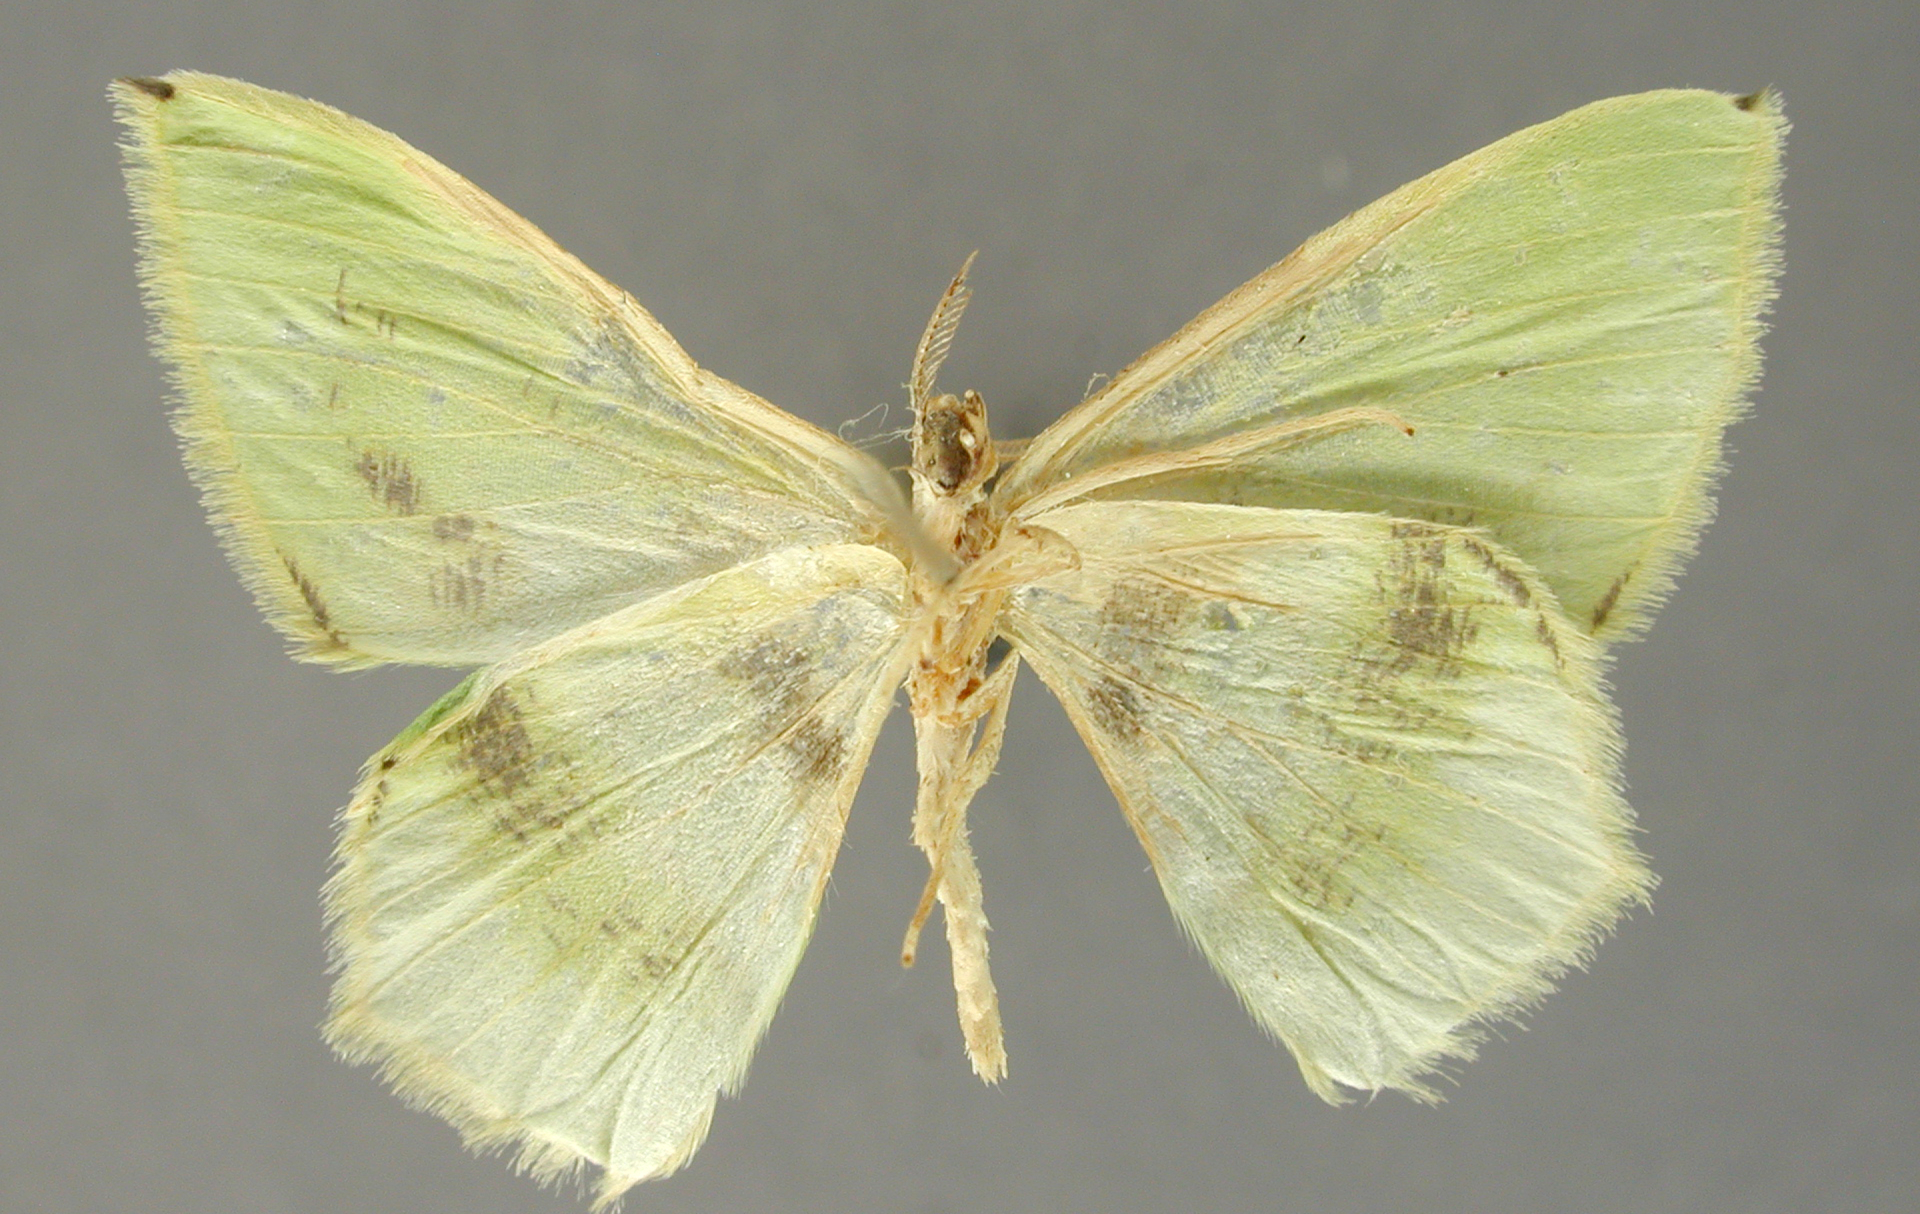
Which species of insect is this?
Melochlora inquilina
